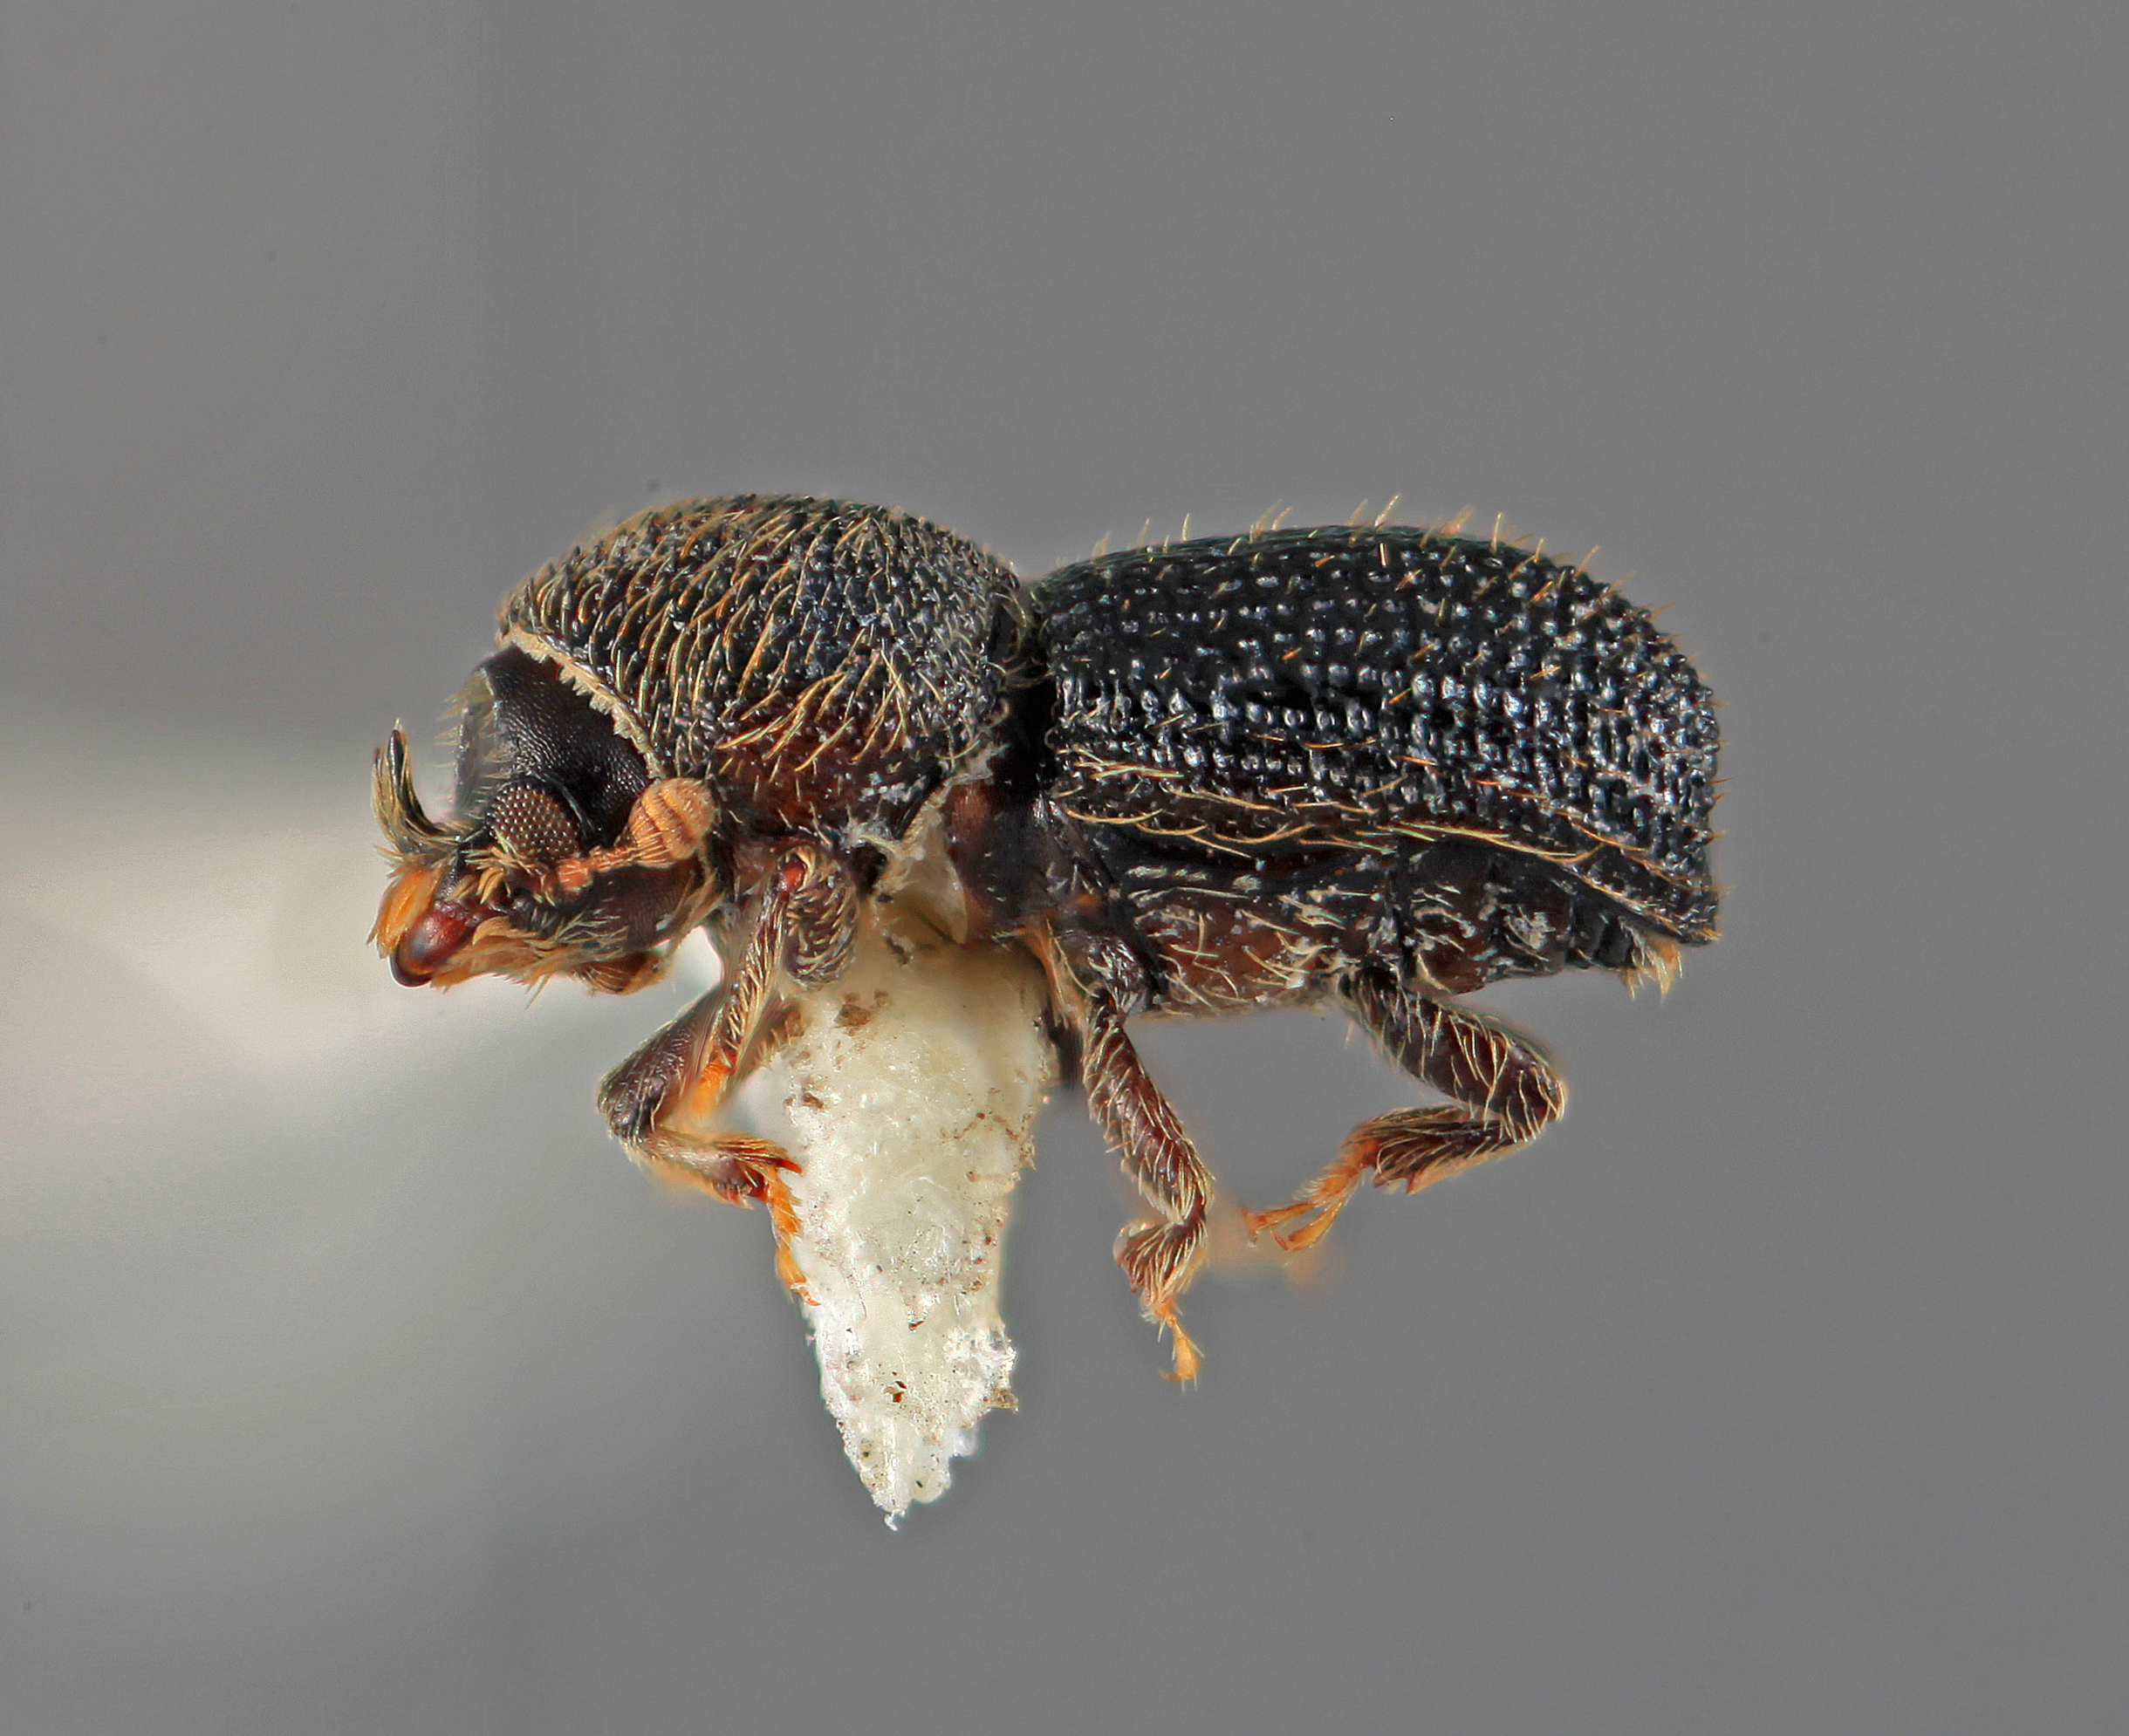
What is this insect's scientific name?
Cactopinus niger
